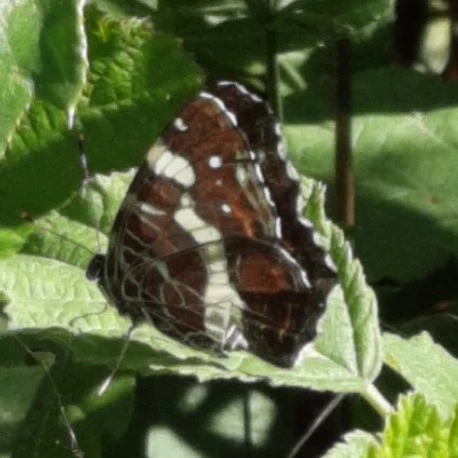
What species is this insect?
Araschnia levana
